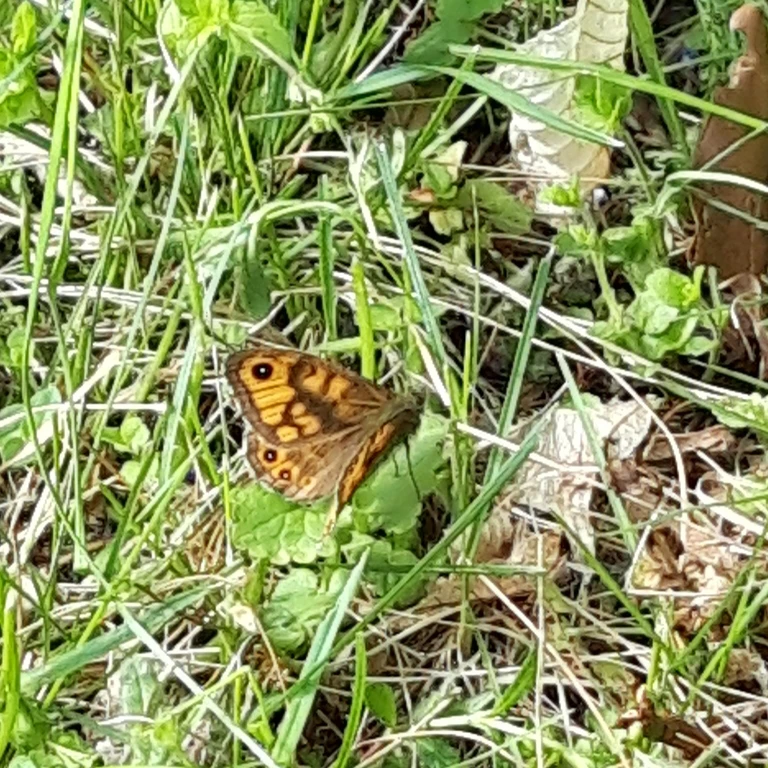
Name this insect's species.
Lasiommata megera (also Pararge megera)
